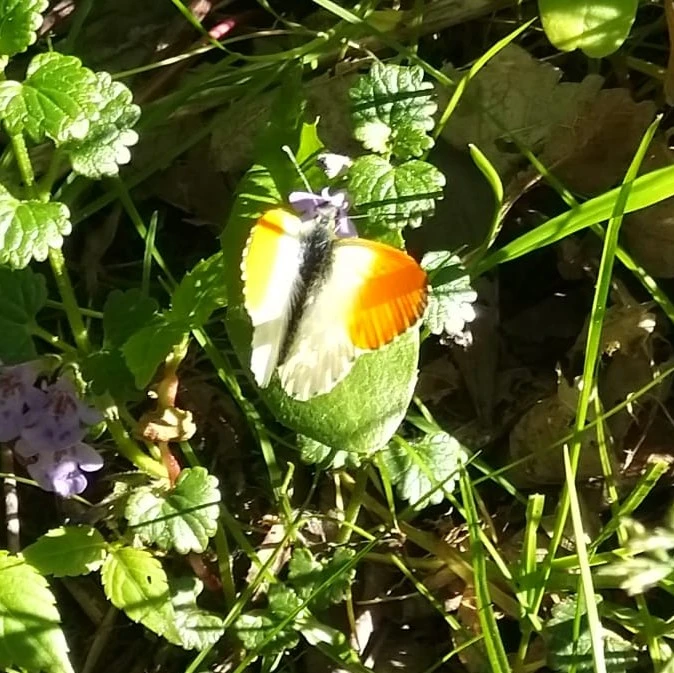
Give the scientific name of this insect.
Anthocharis cardamines
